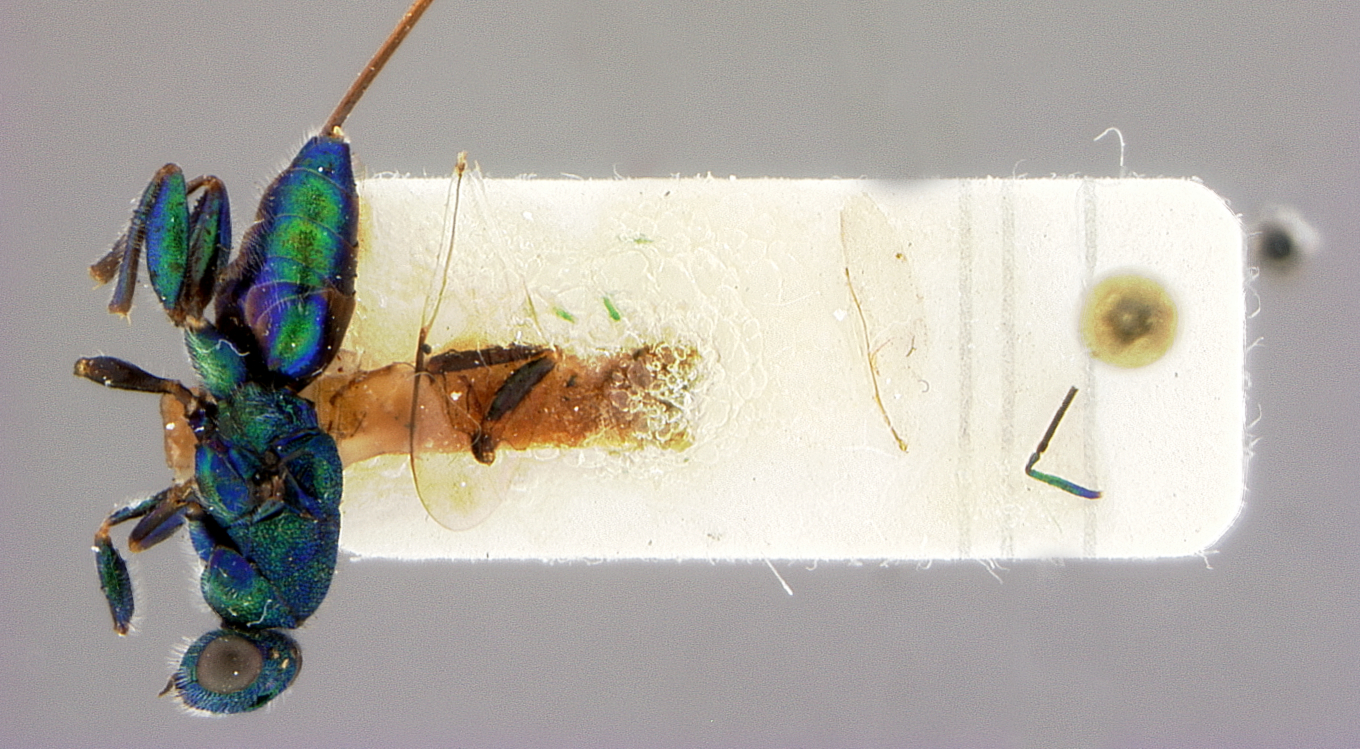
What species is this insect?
Chalcidiscelis koebelei
